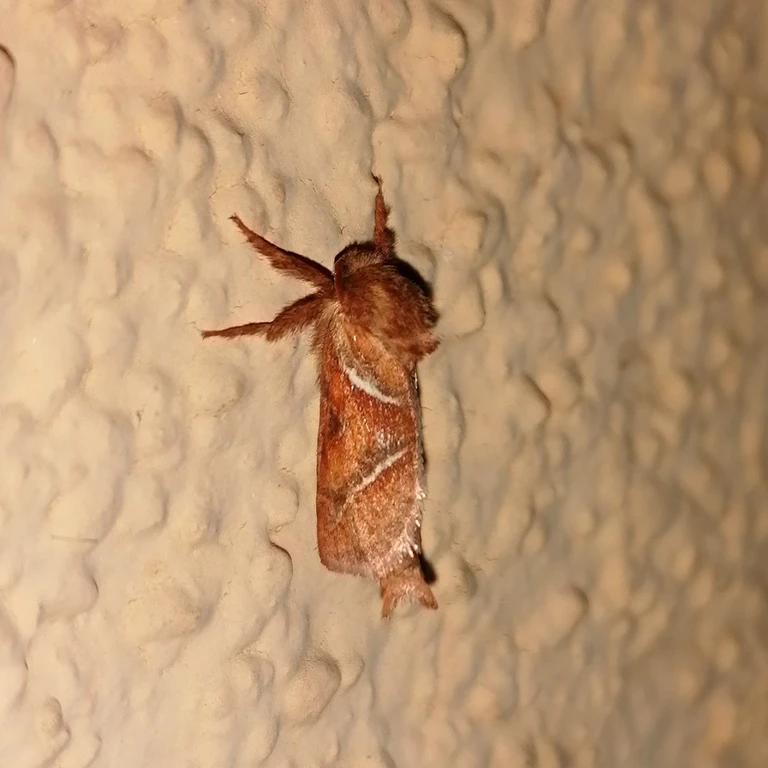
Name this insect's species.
Triodia sylvina
